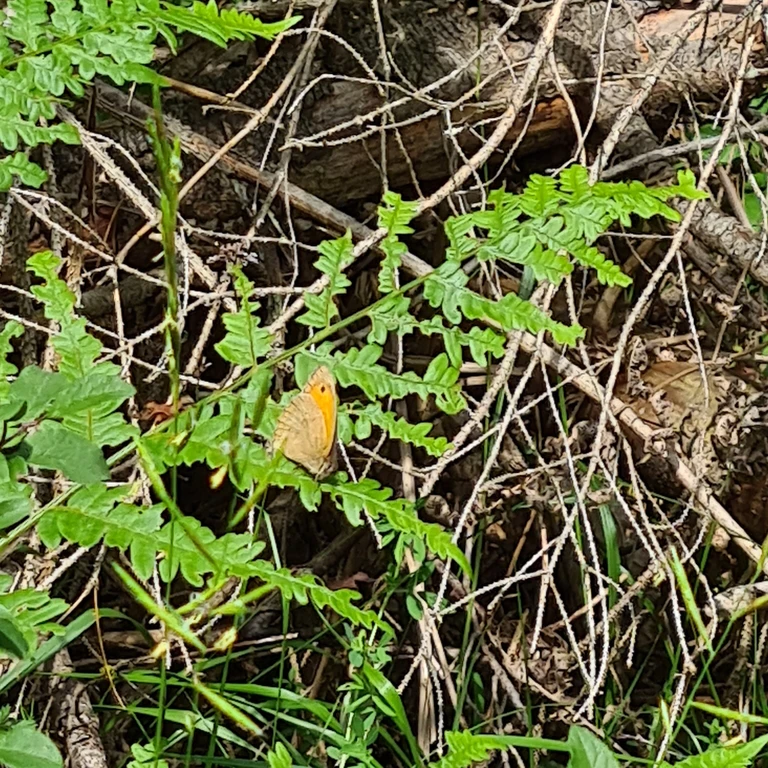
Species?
Maniola jurtina
